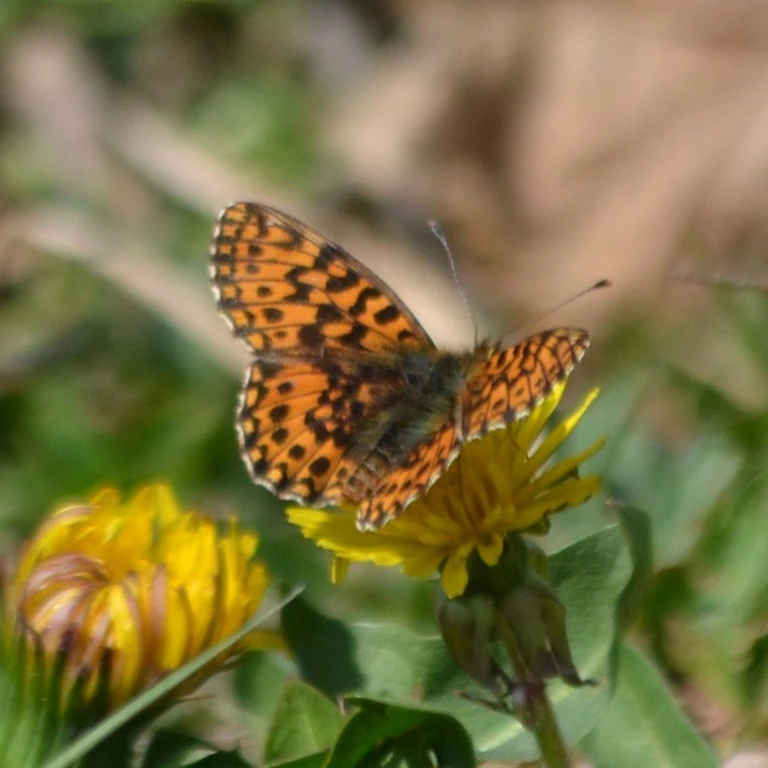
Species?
Boloria dia
